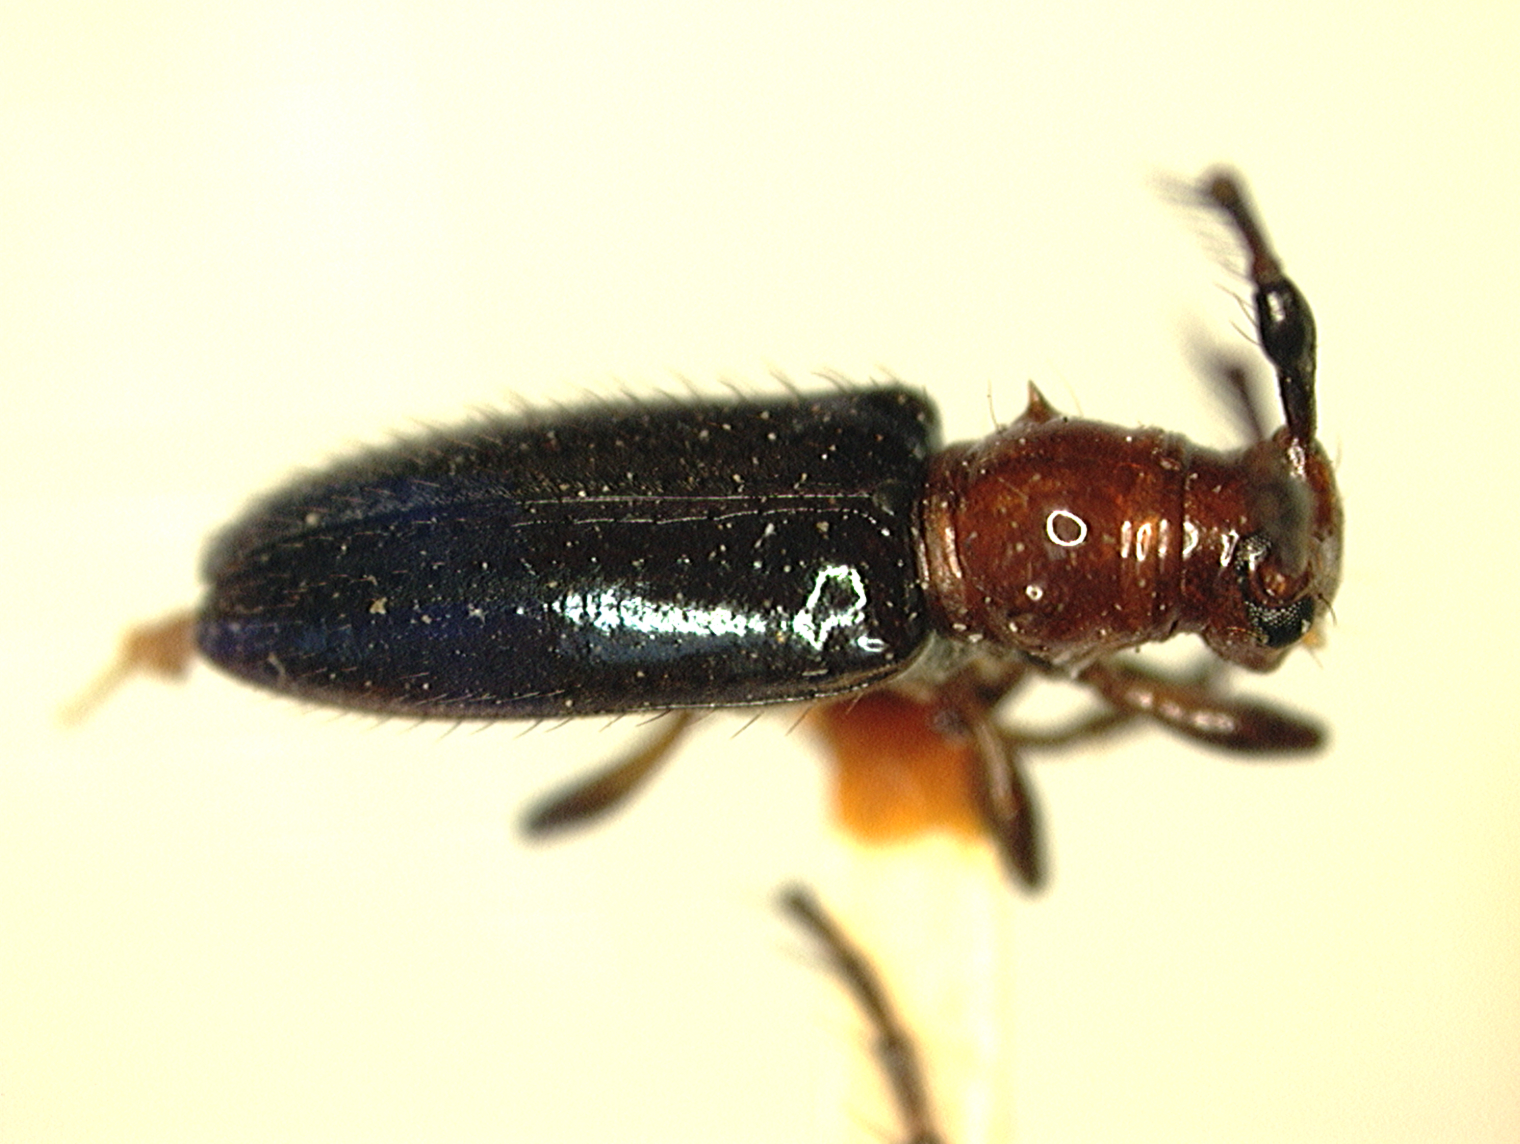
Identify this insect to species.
Languriomorpha bicolor
